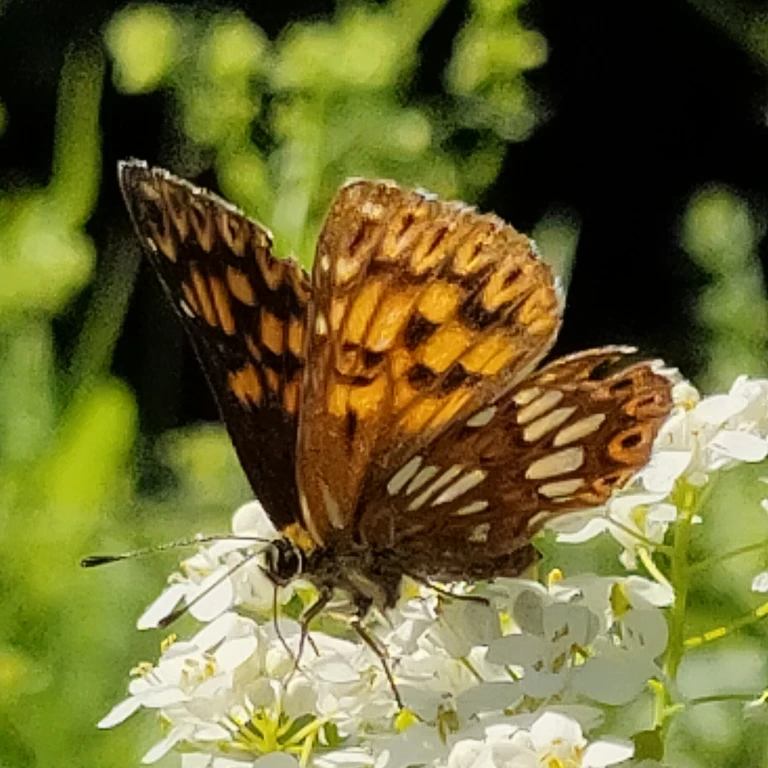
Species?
Hamearis lucina
